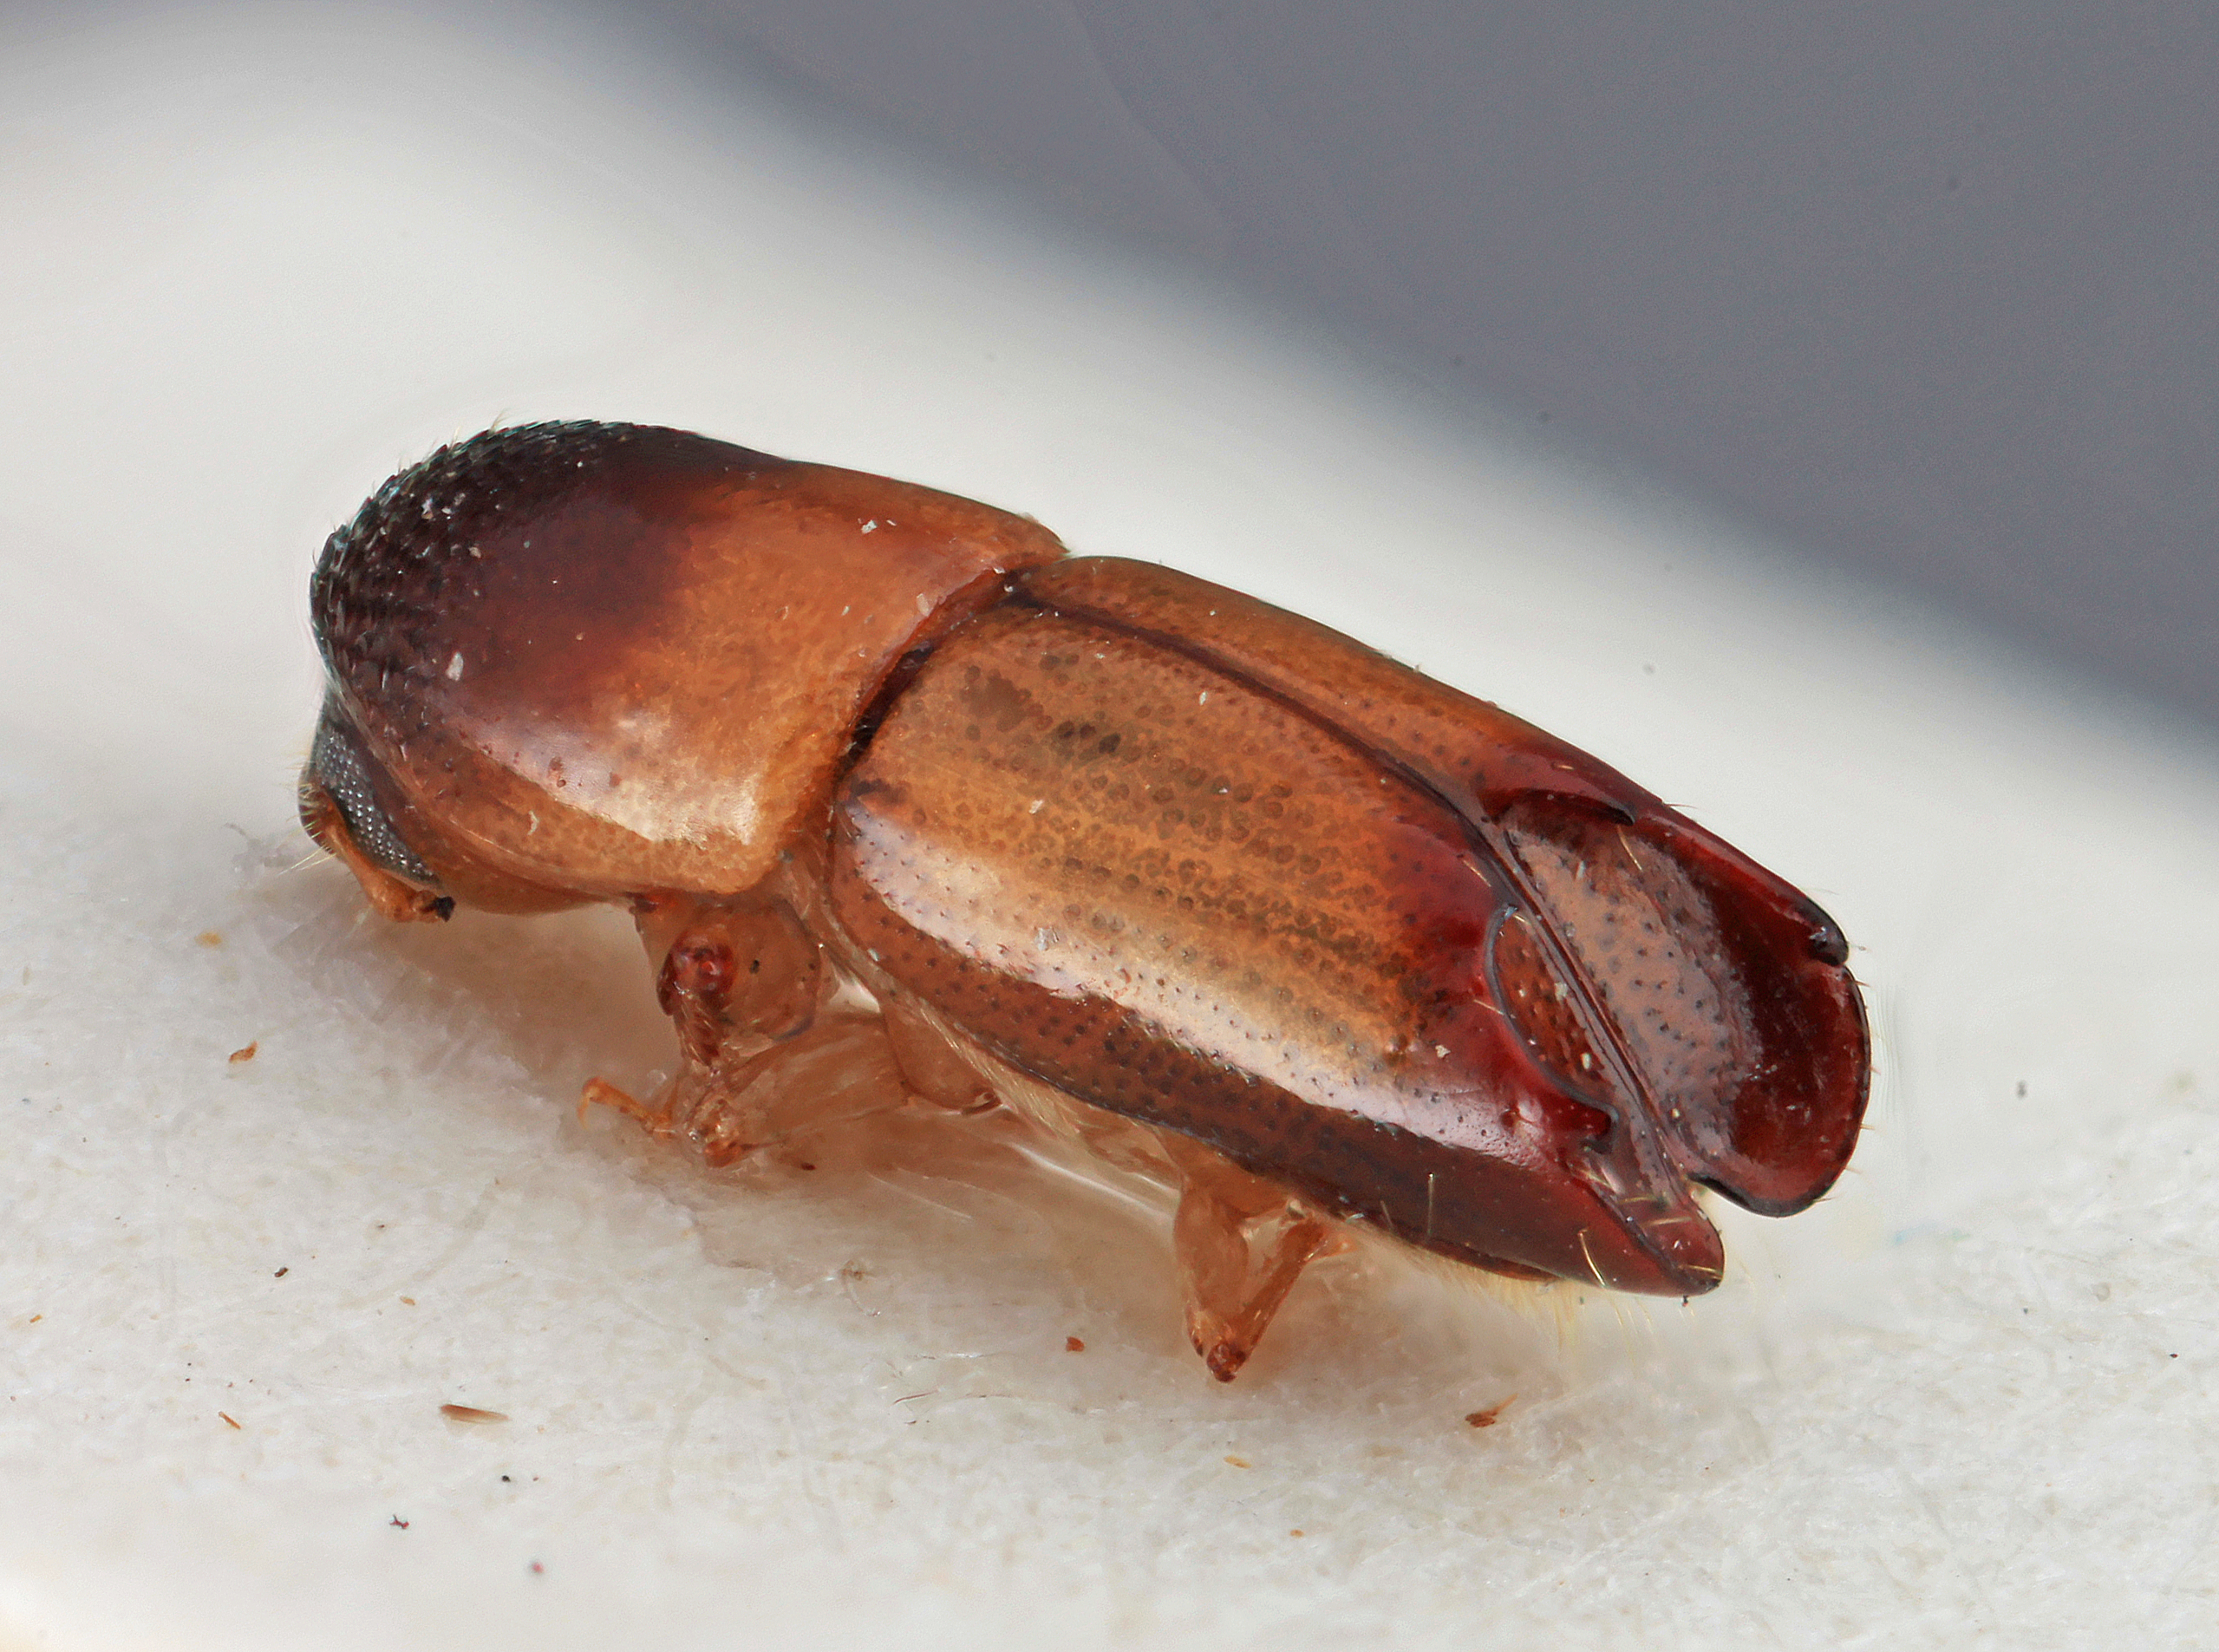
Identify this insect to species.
Monarthrum pseudoparvum
